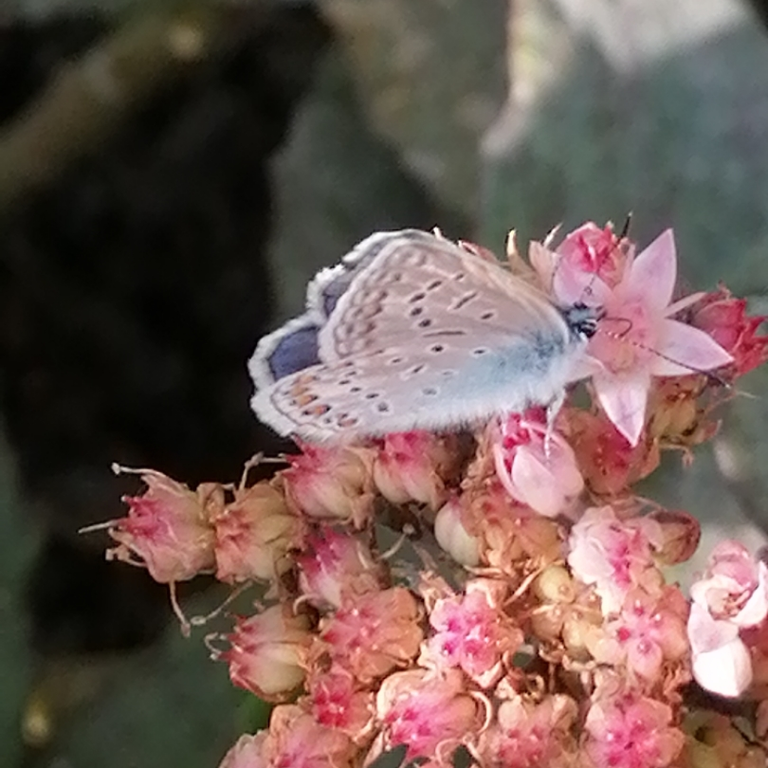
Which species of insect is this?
Polyommatus icarus
